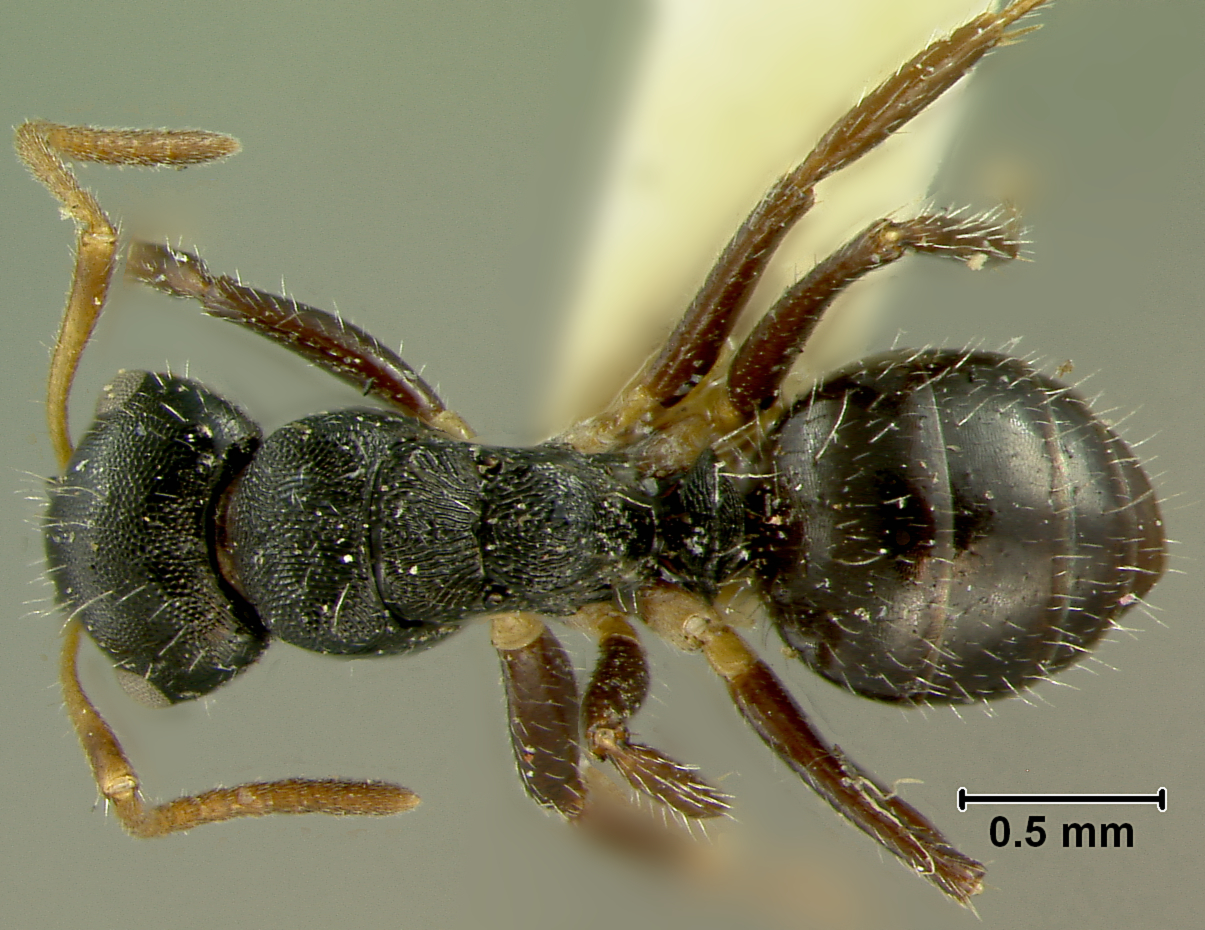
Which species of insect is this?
Dolichoderus granulatus
